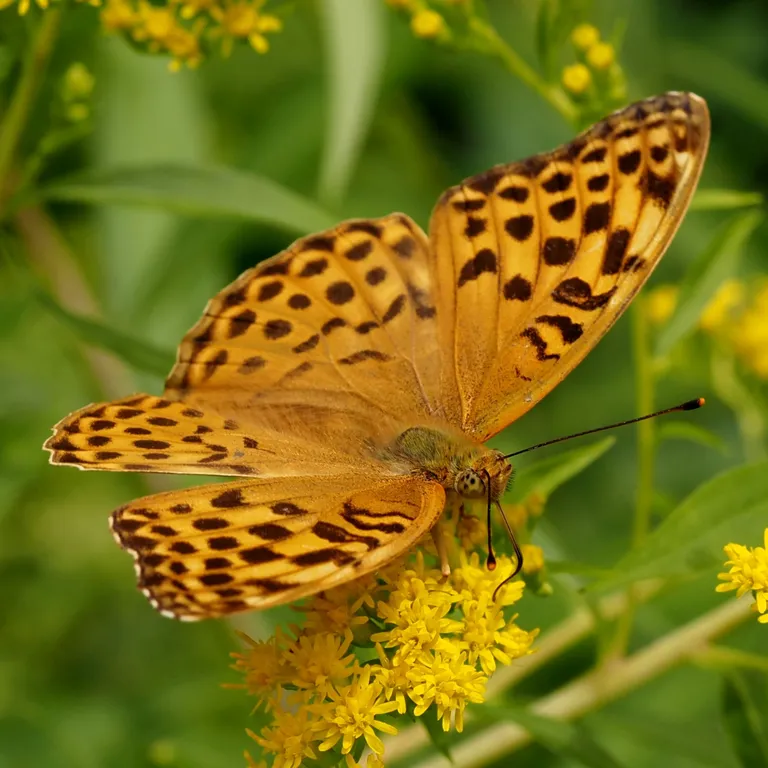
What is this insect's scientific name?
Argynnis paphia
